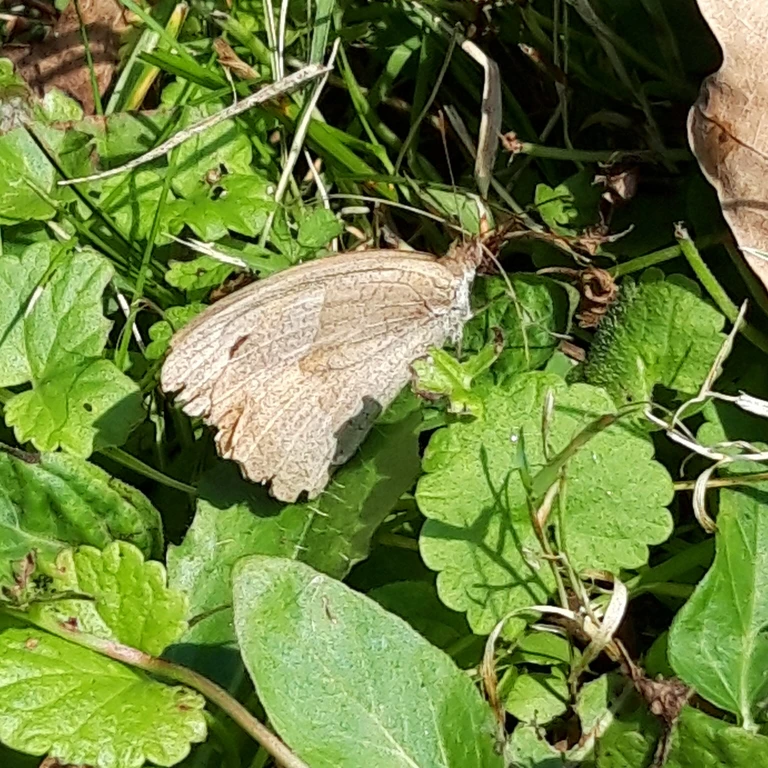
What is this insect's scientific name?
Maniola jurtina
